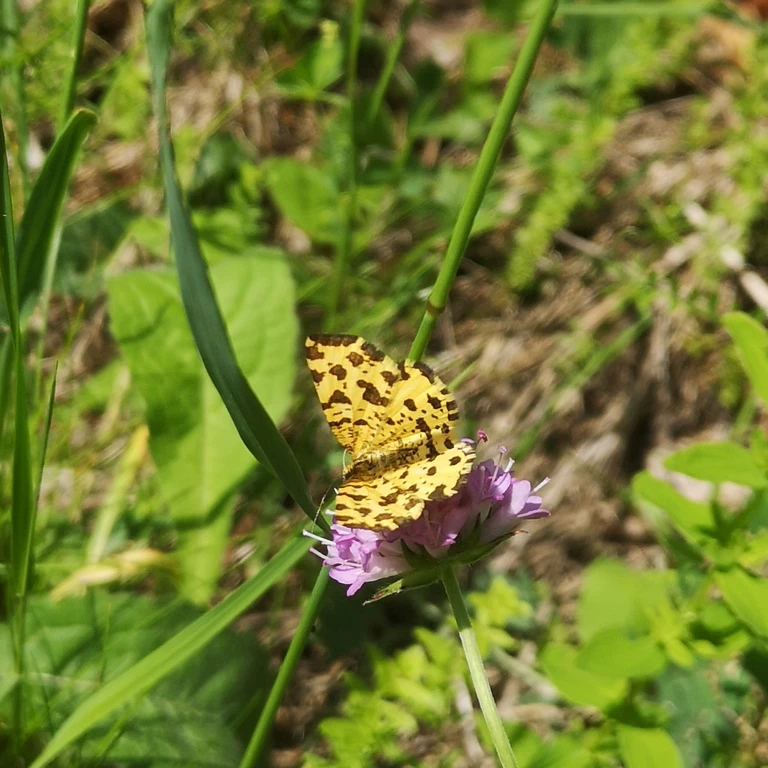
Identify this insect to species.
Pseudopanthera macularia
